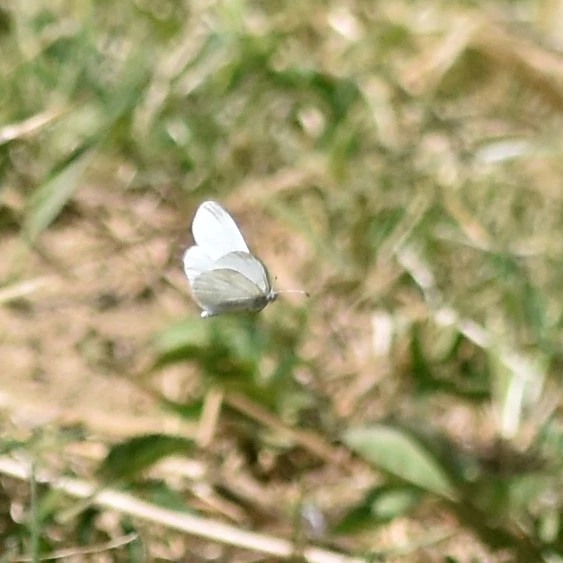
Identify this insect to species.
Leptidea sinapis/juvernica
